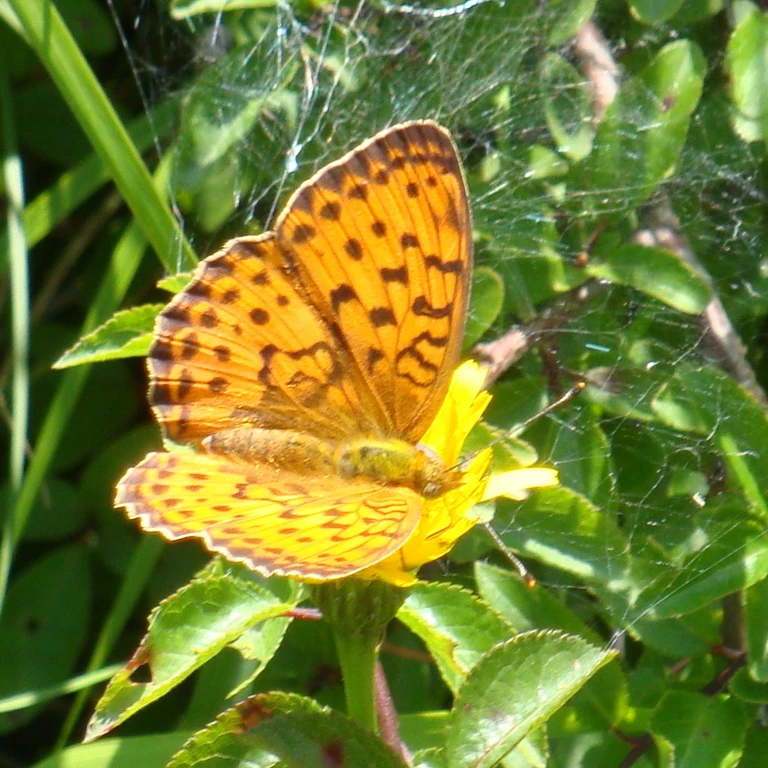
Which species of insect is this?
Brenthis daphne
